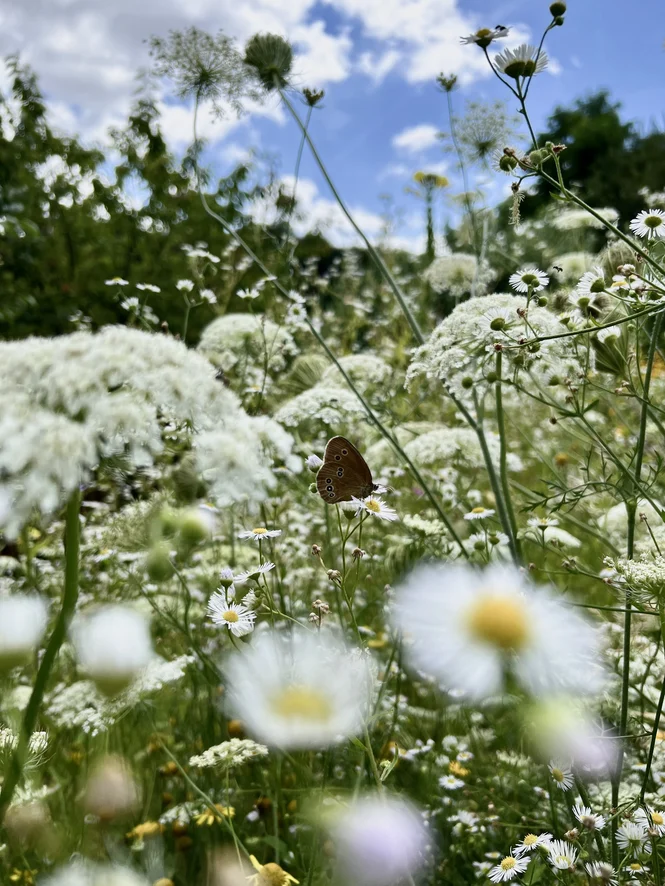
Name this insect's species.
Aphantopus hyperantus
